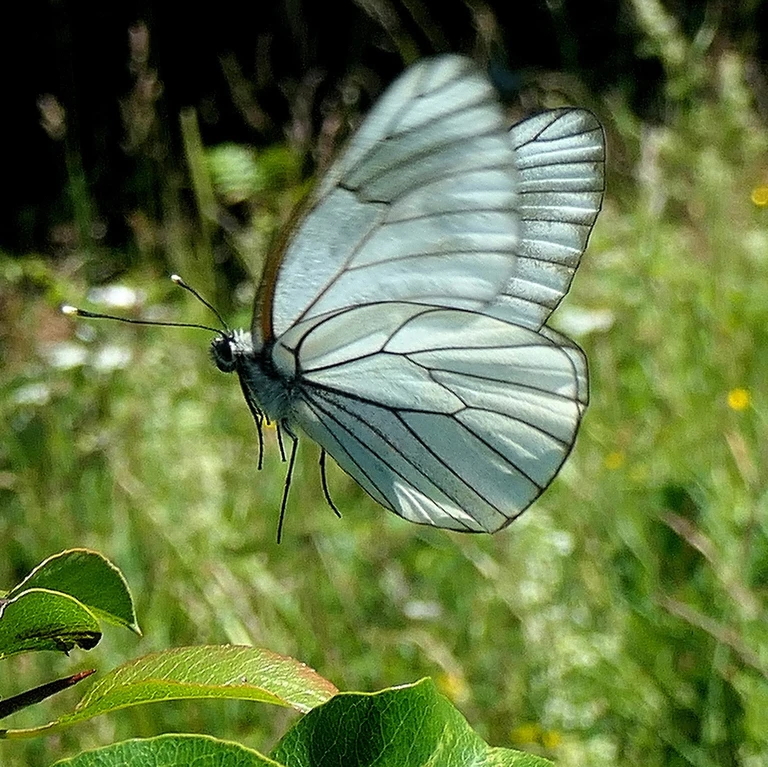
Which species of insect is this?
Aporia crataegi
